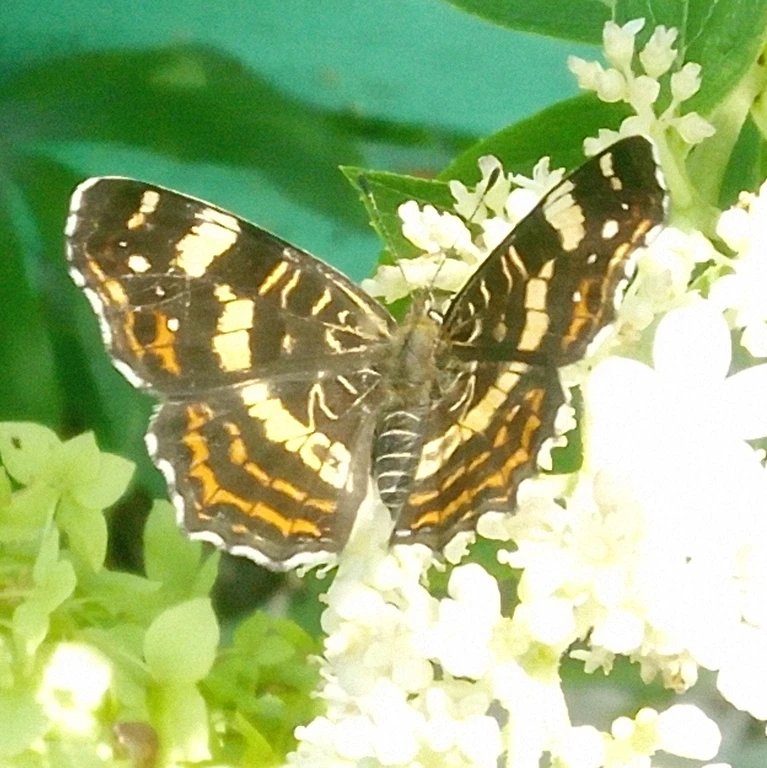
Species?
Araschnia levana
